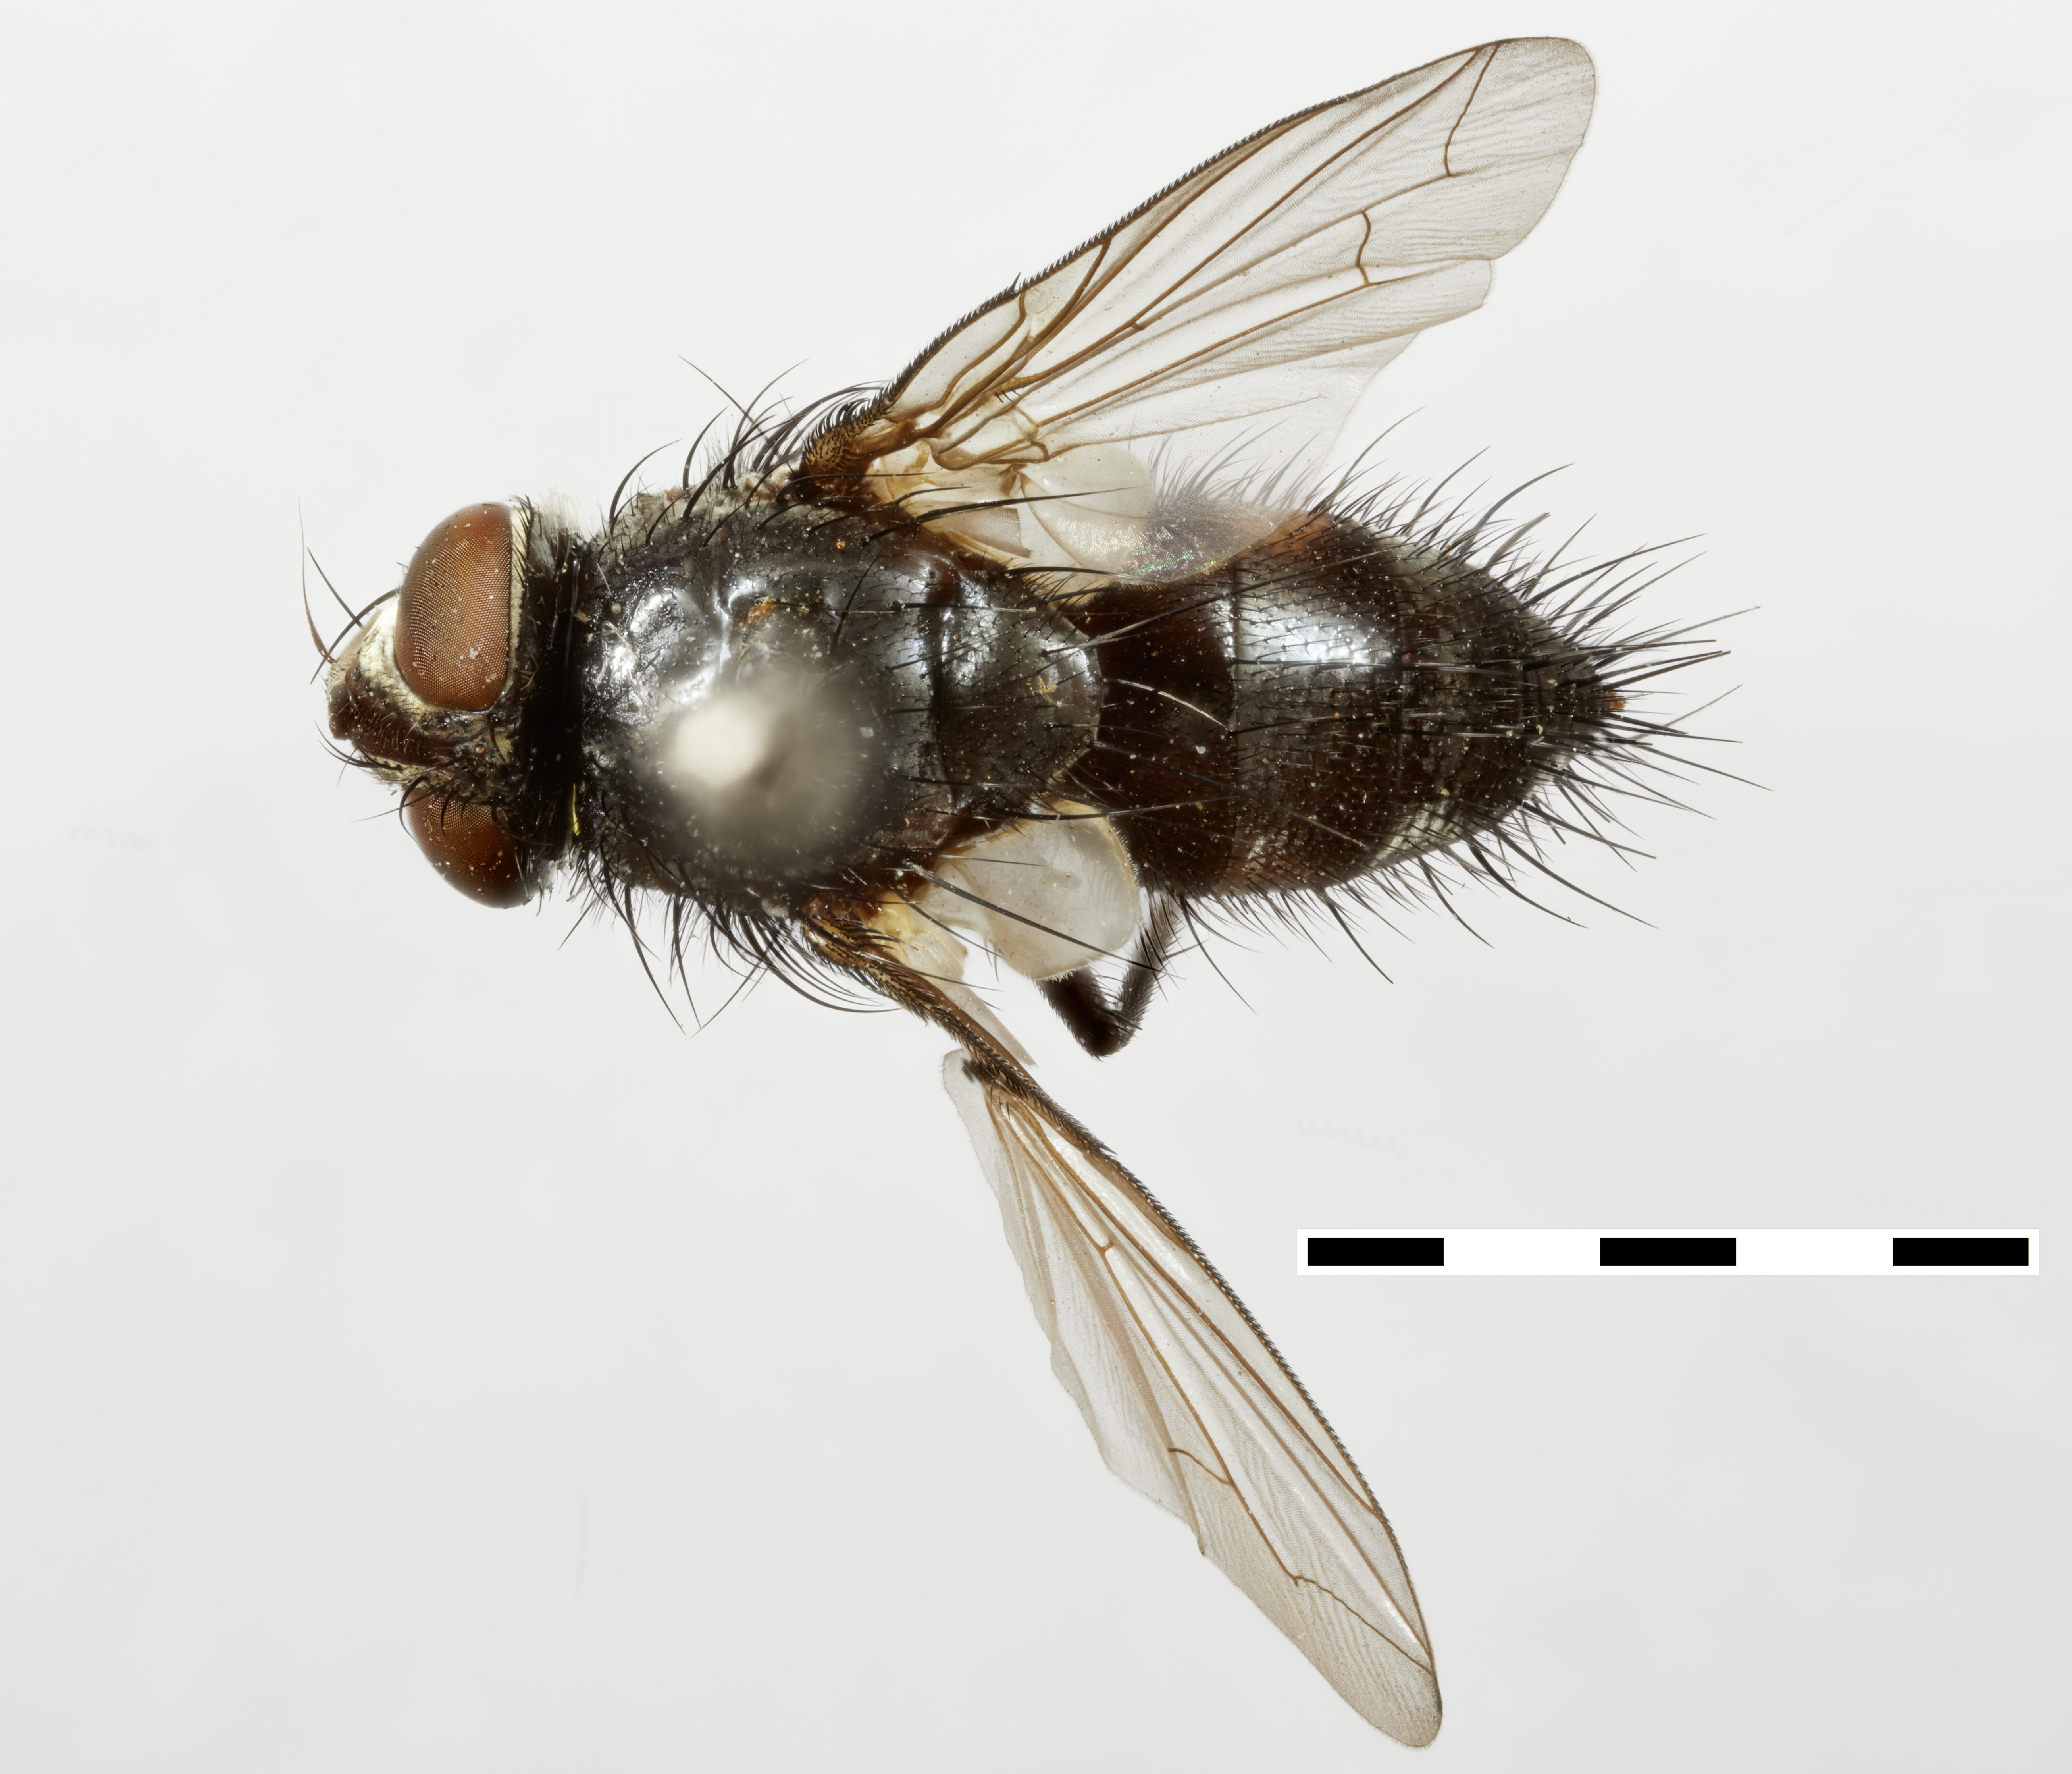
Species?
Pseudoeribea paradexoides
